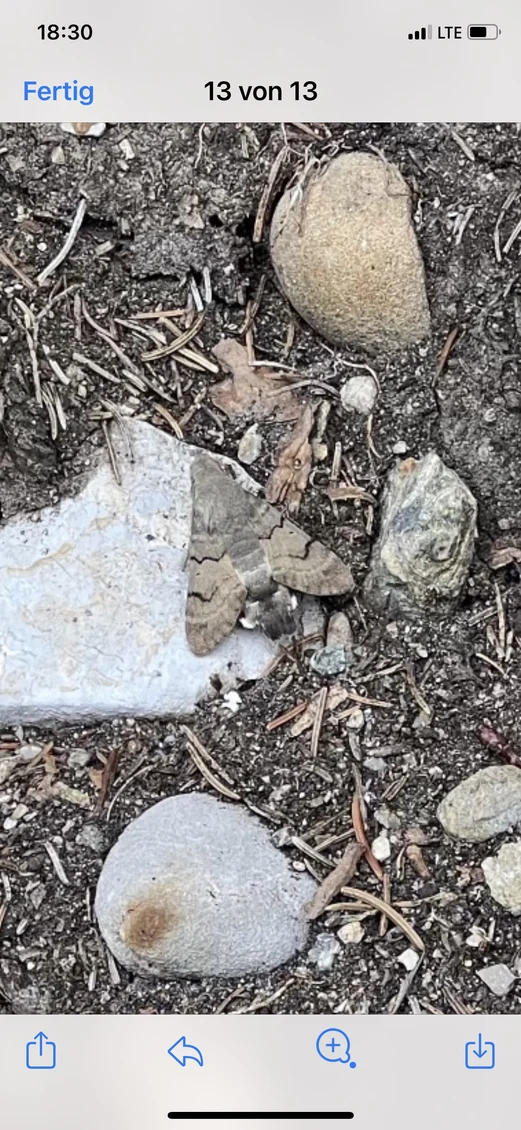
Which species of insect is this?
Macroglossum stellatarum
